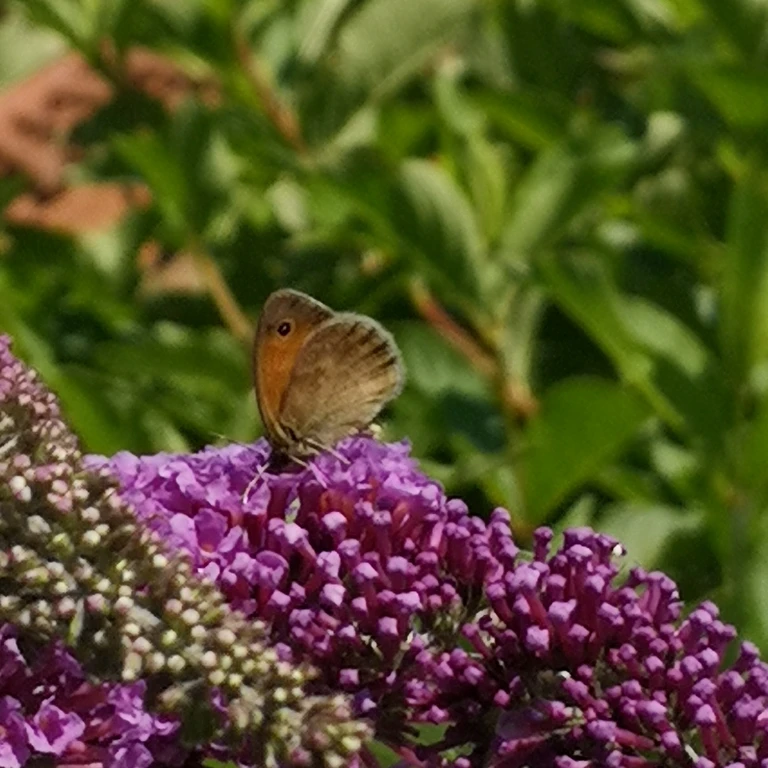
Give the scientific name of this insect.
Coenonympha pamphilus
